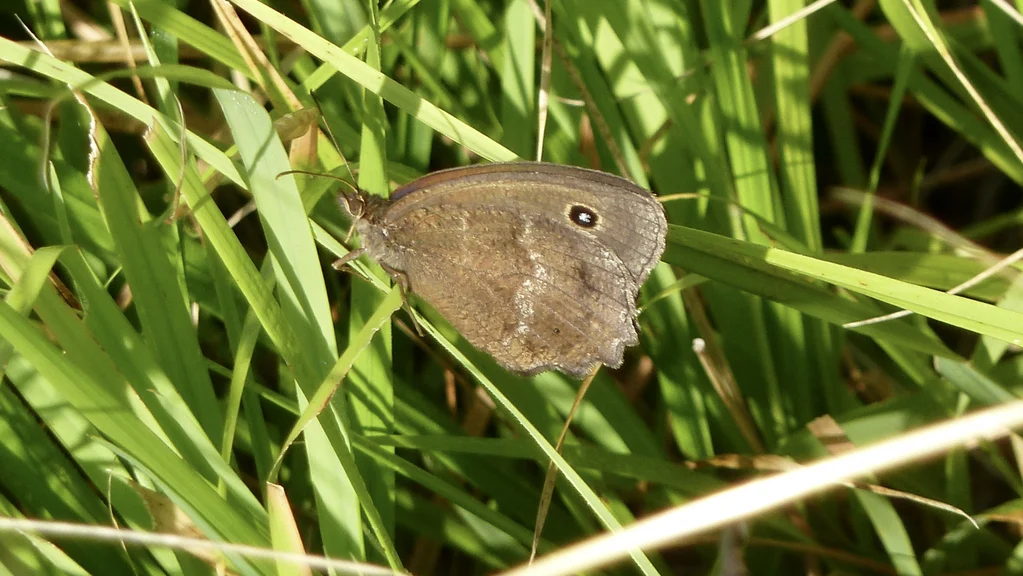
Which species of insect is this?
Minois dryas
